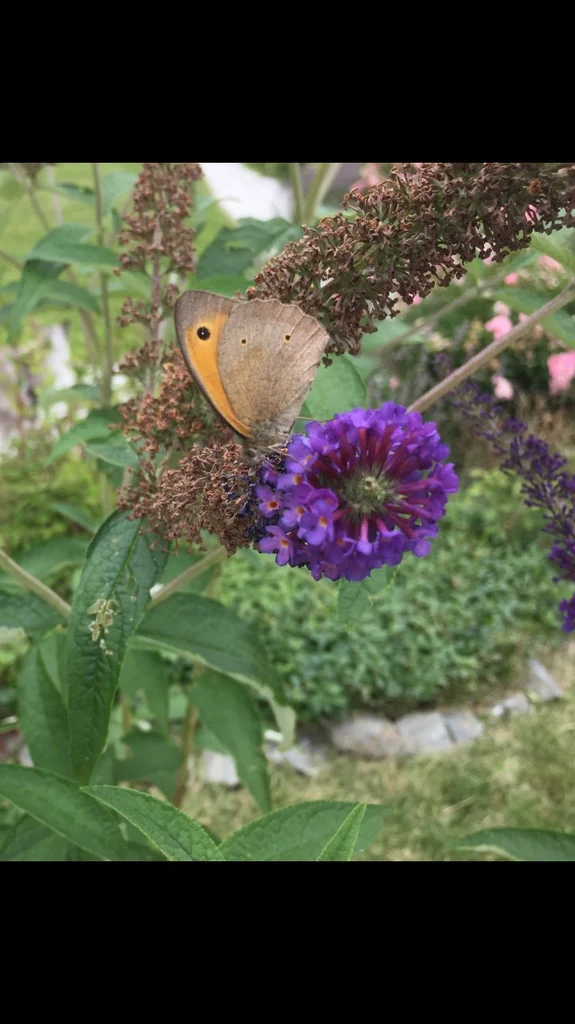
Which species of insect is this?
Maniola jurtina
